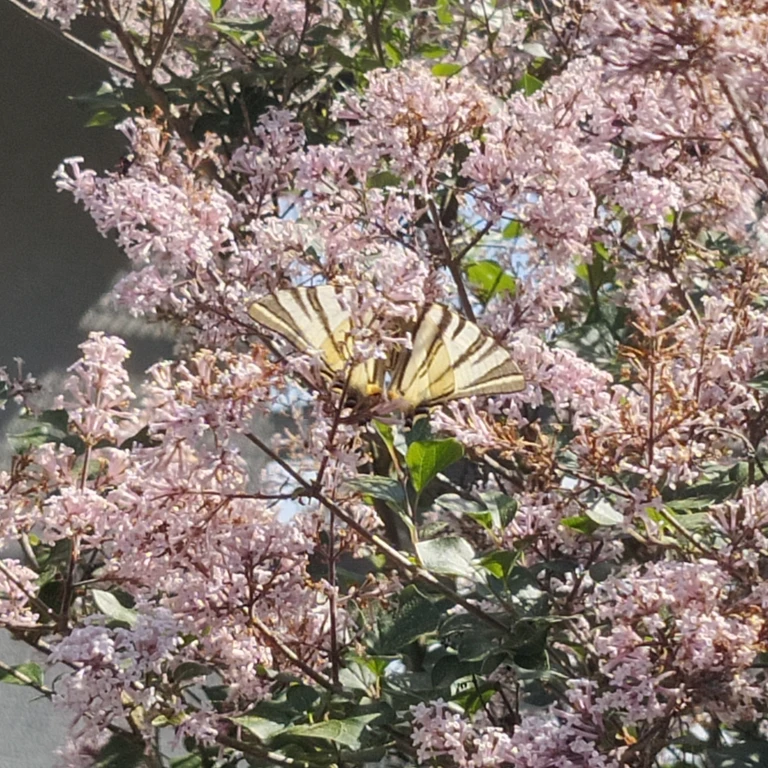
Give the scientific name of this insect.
Iphiclides podalirius
